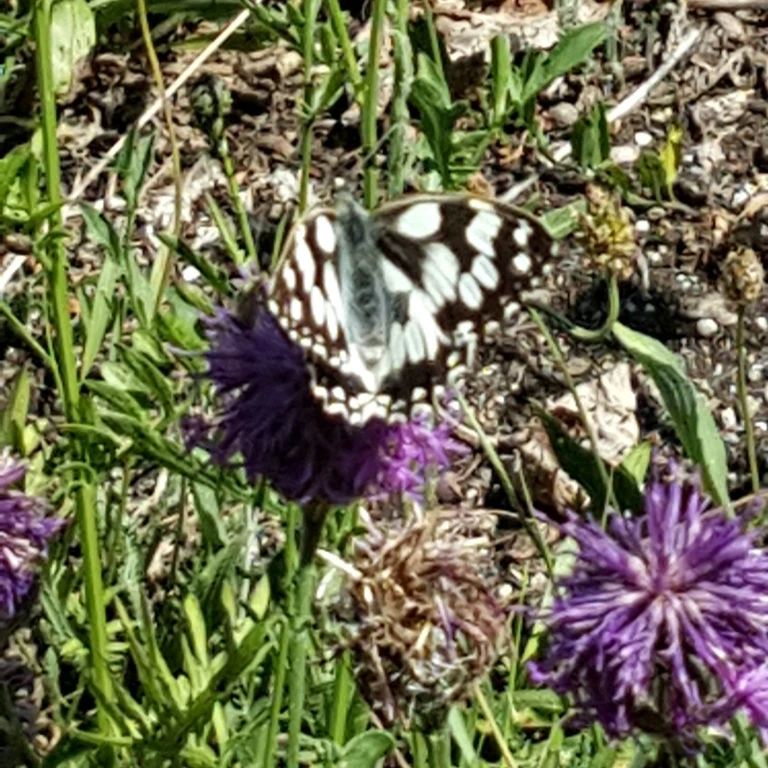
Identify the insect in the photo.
Melanargia galathea
